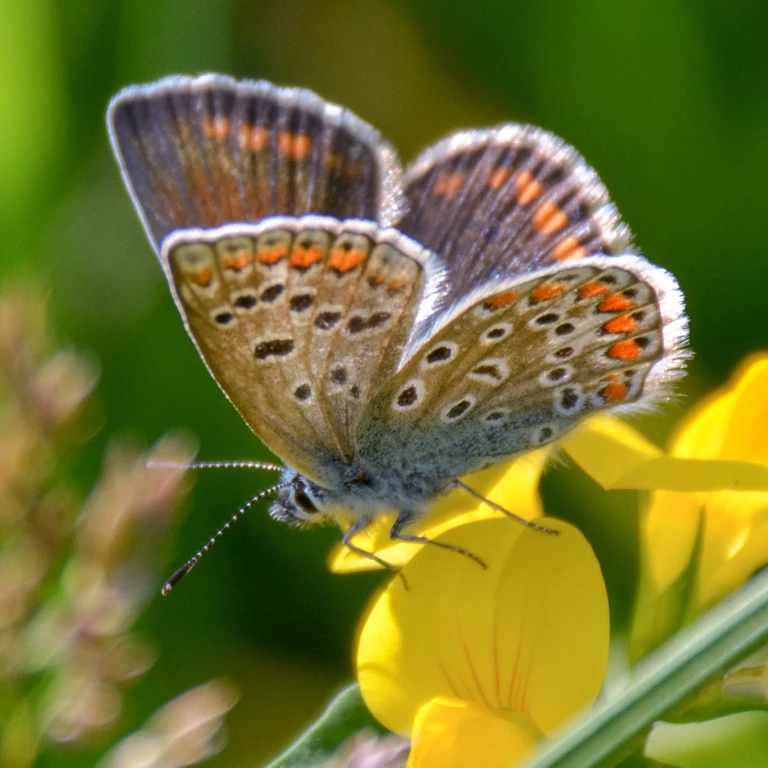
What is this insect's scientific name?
Polyommatus icarus
